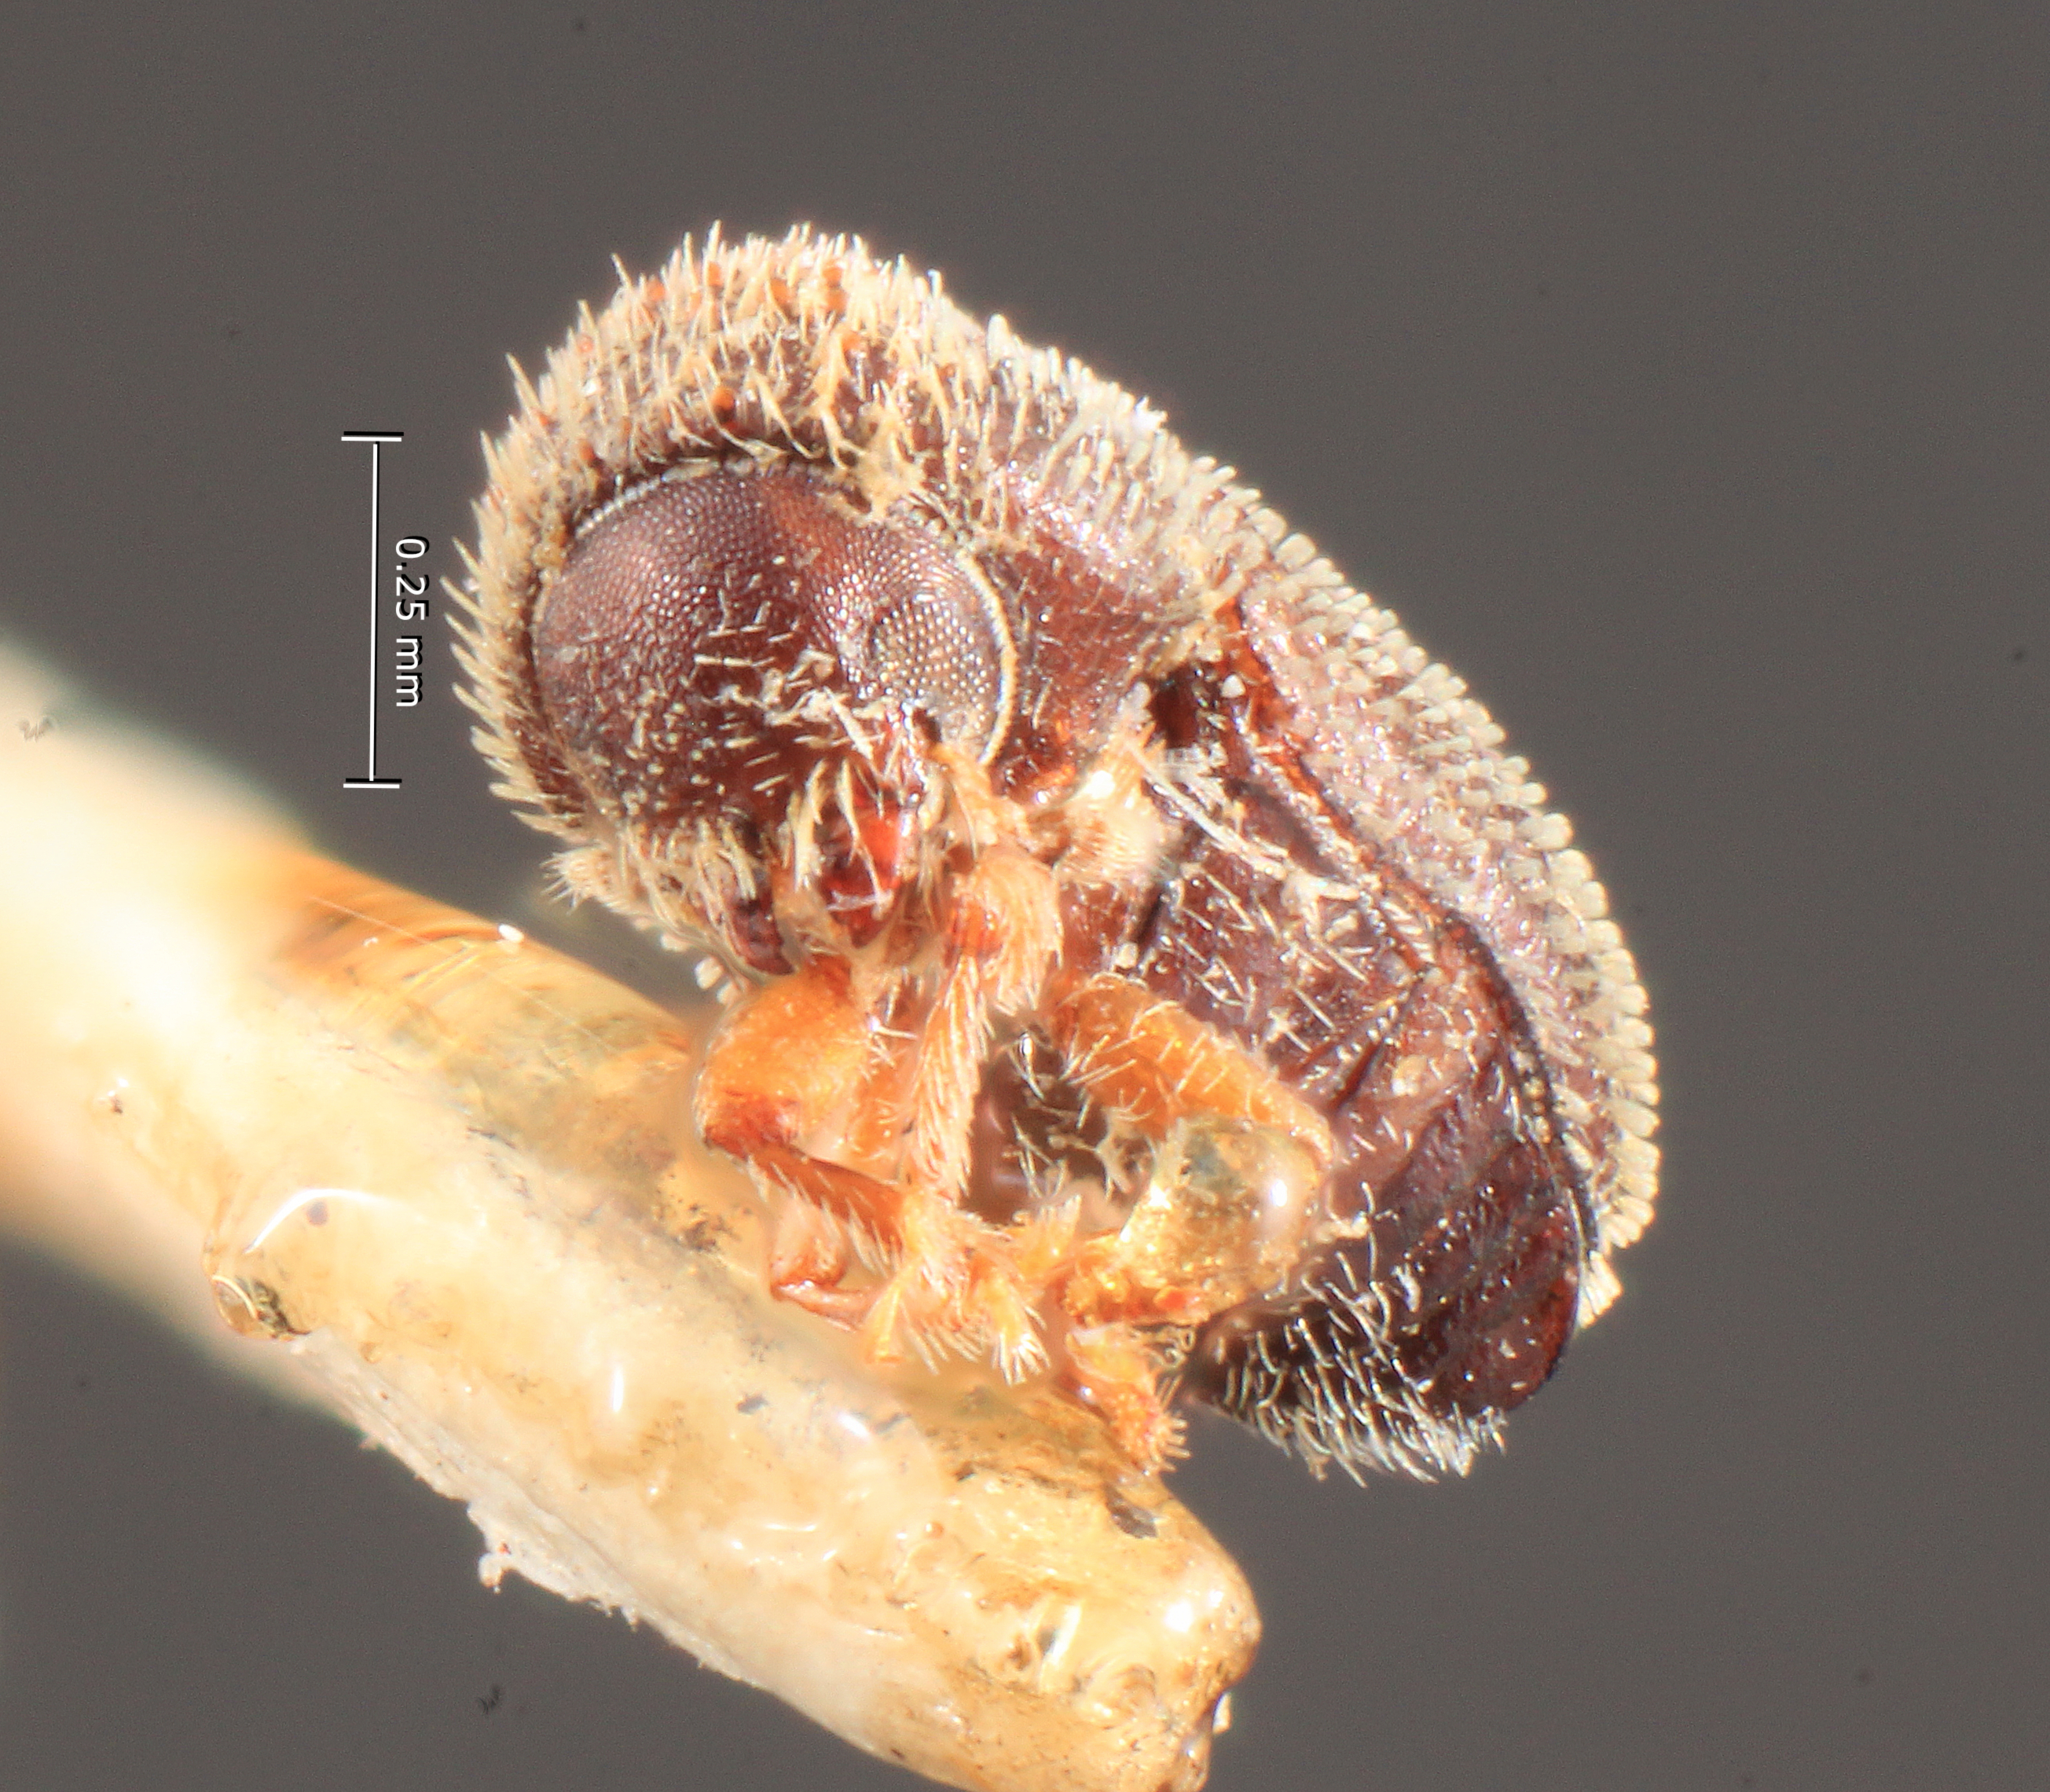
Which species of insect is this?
Stephanoderes lineatus
